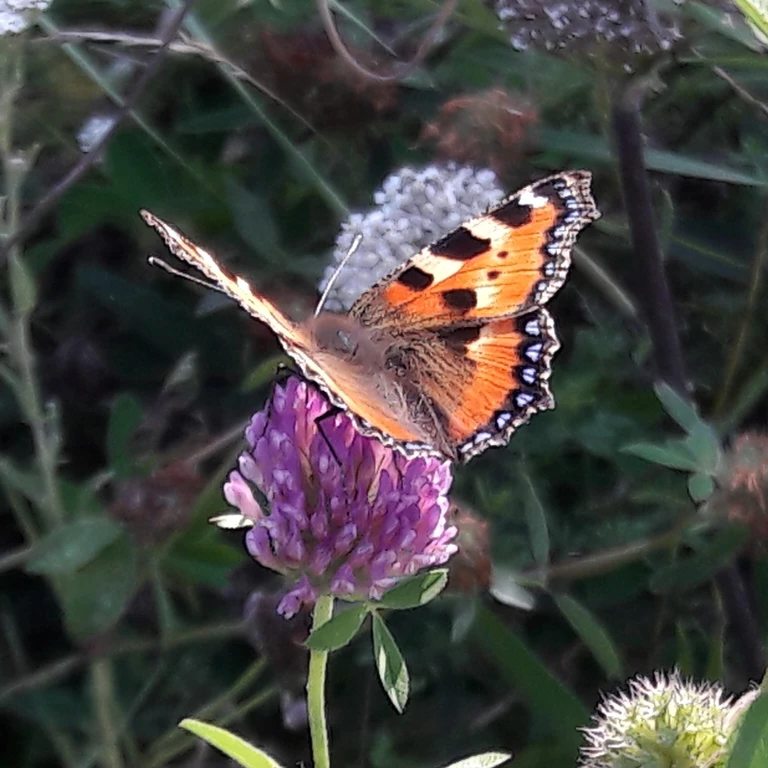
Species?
Aglais urticae
